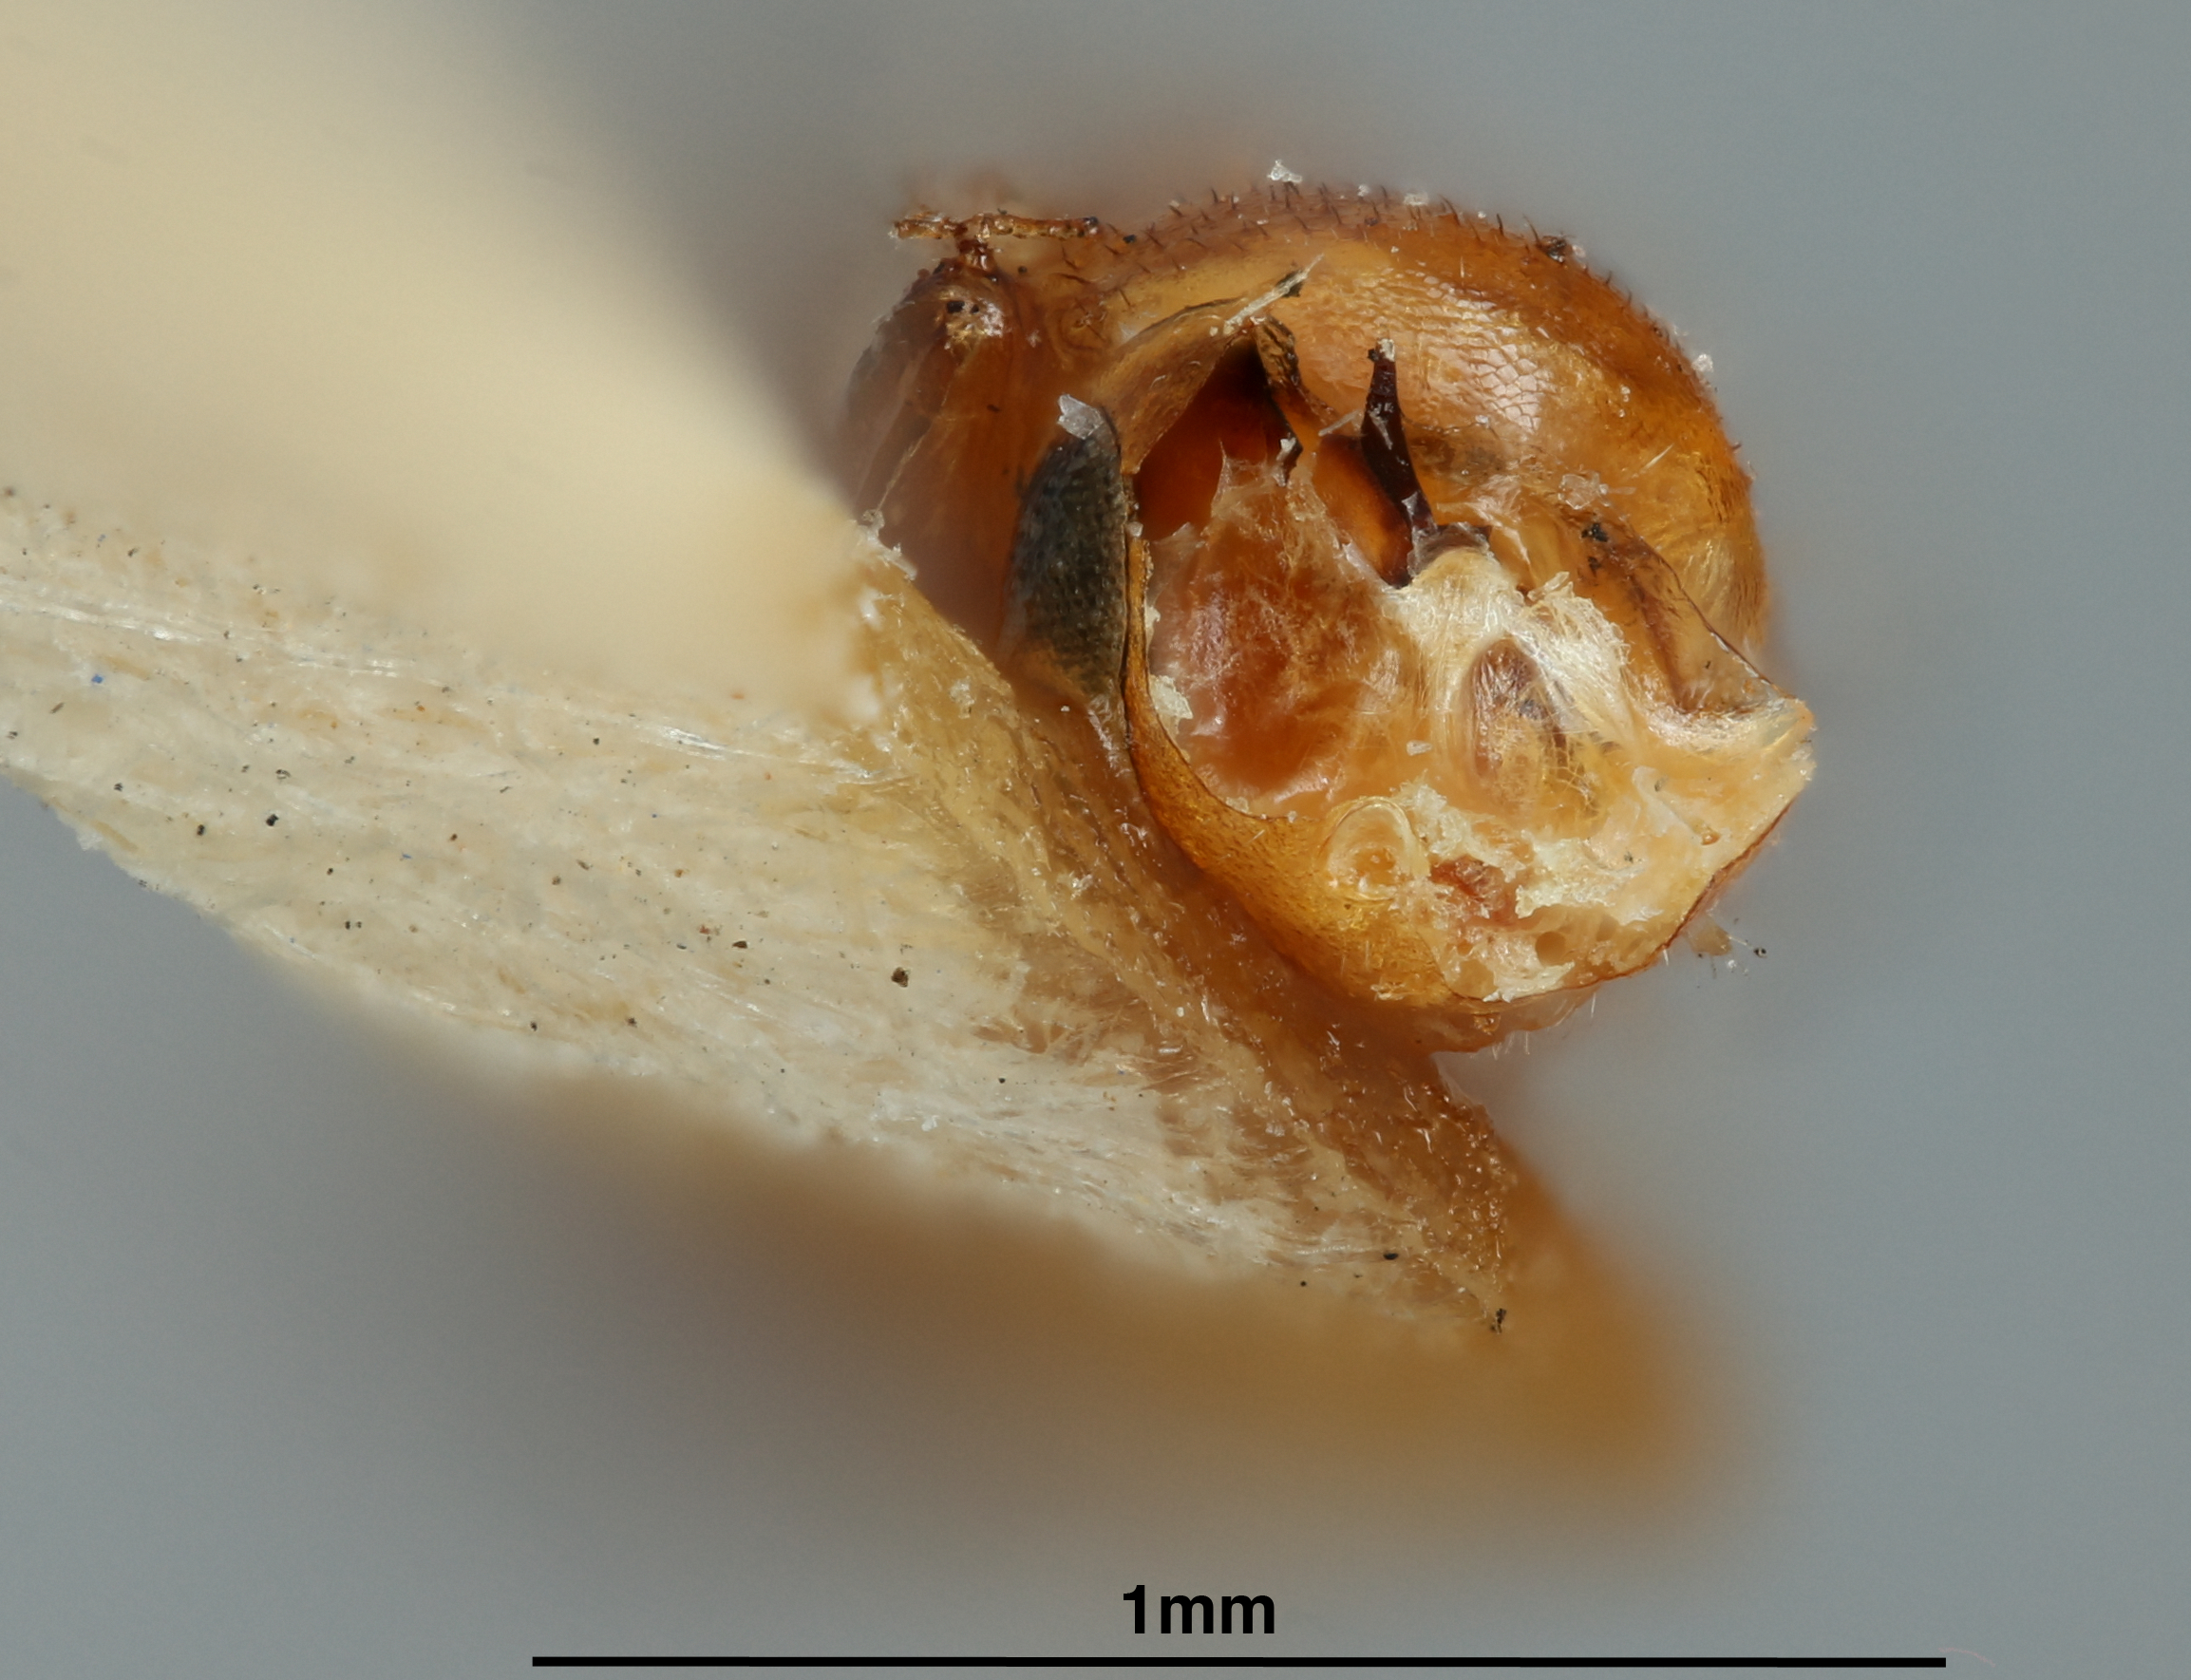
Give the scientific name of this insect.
Chestomorpha biformis
